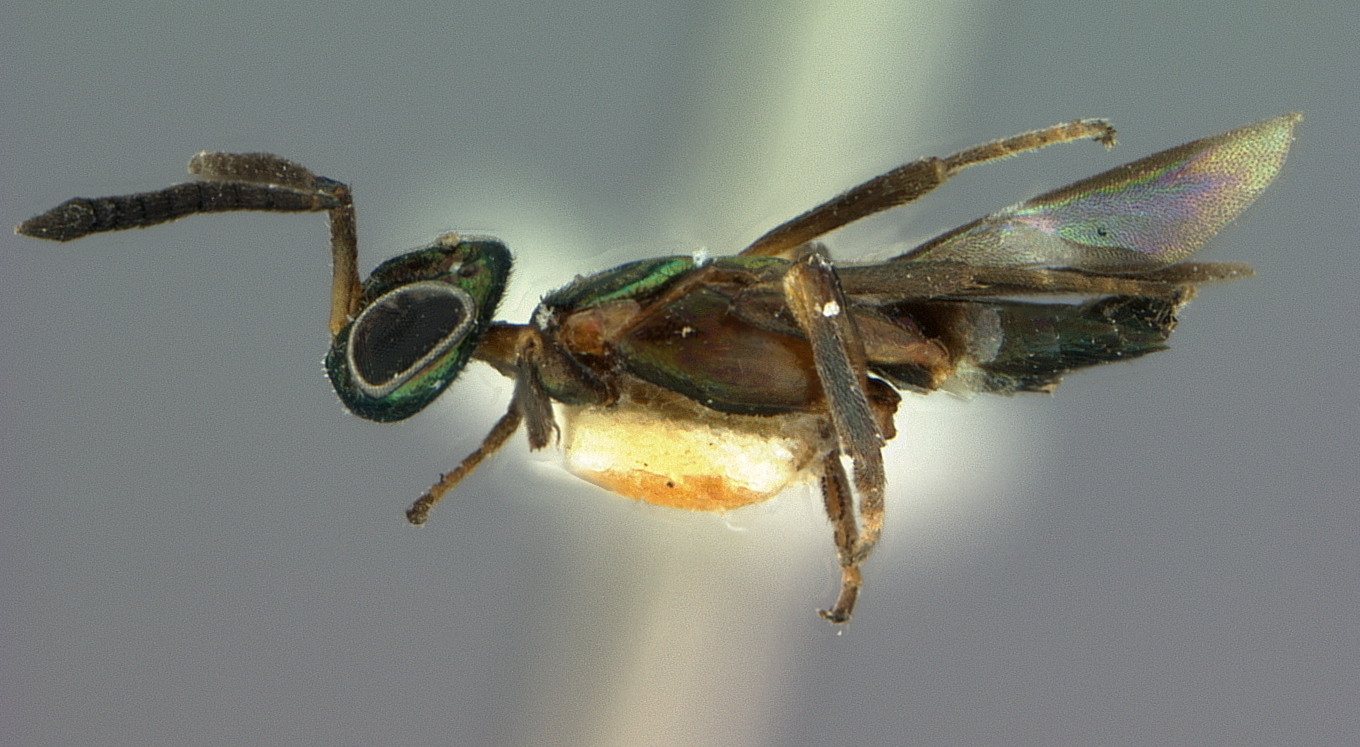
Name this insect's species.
Anastatus japonicus
